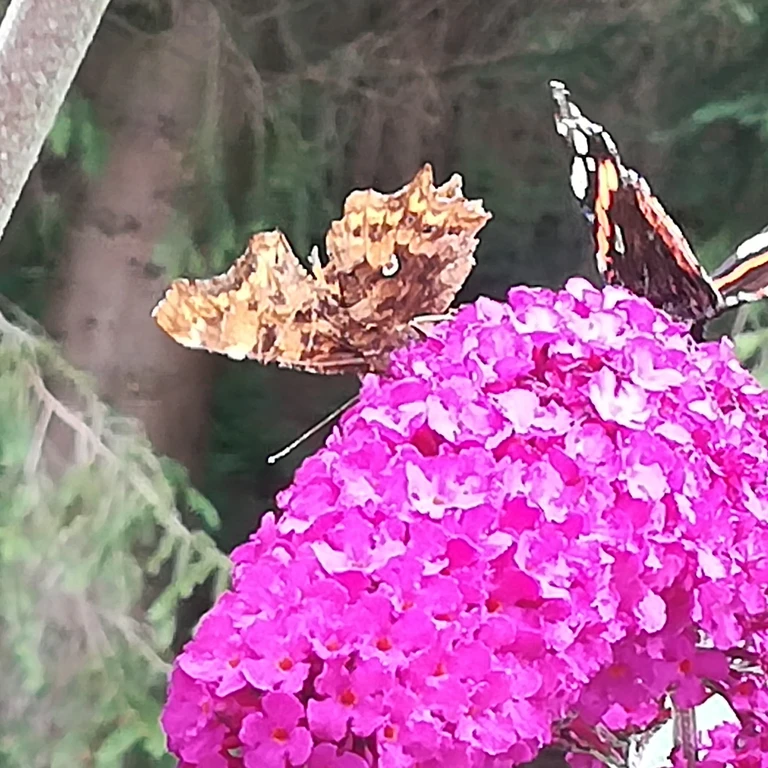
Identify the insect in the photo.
Polygonia c-album
